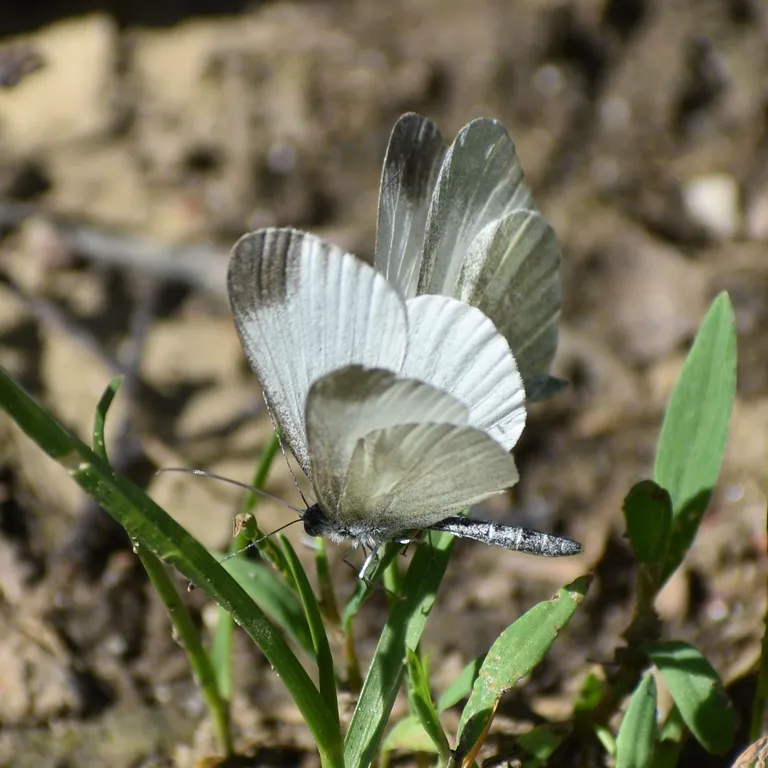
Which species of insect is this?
Leptidea sinapis/juvernica
